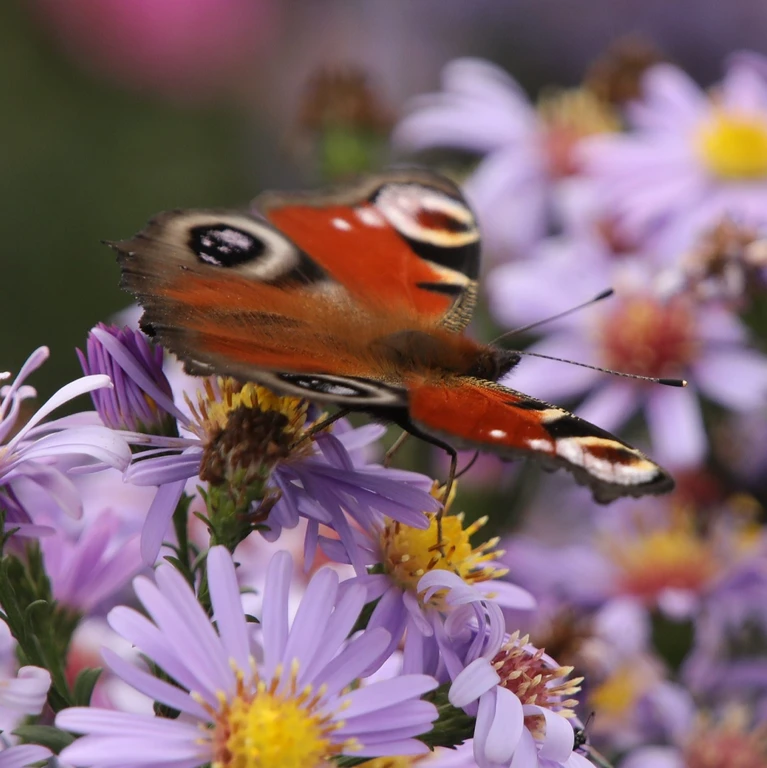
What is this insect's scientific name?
Aglais io
